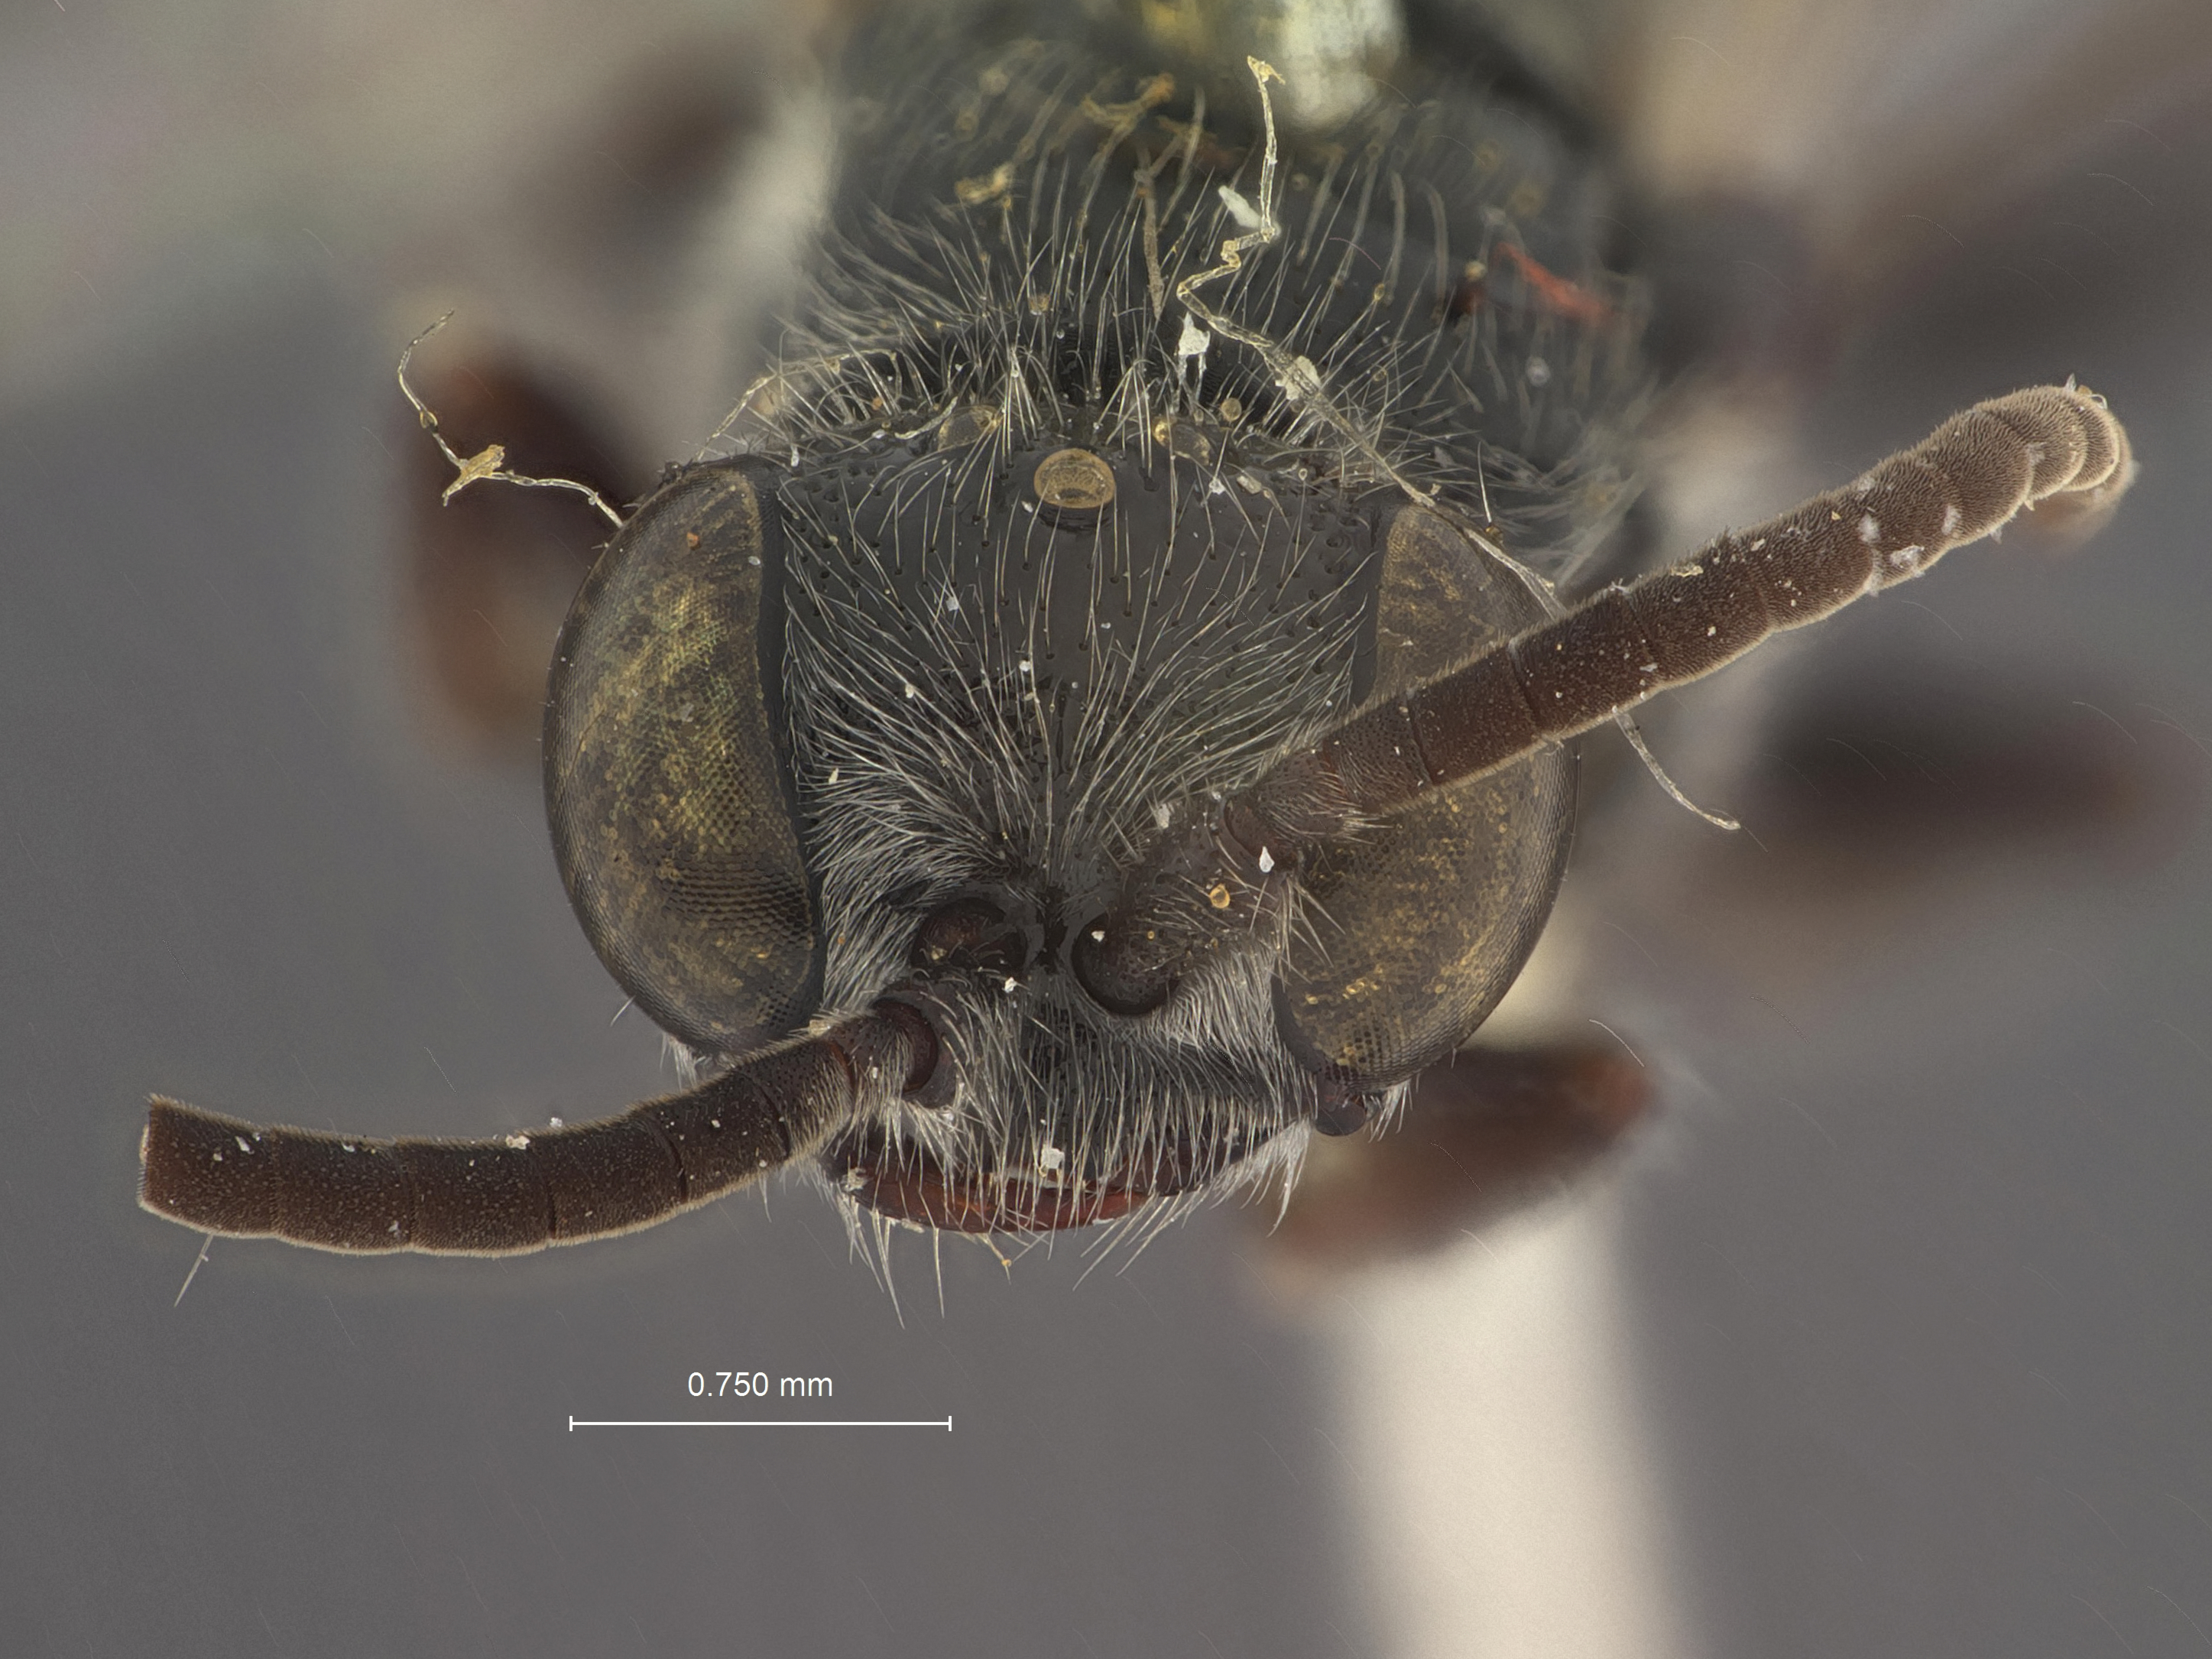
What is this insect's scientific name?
Tiphia osborni
